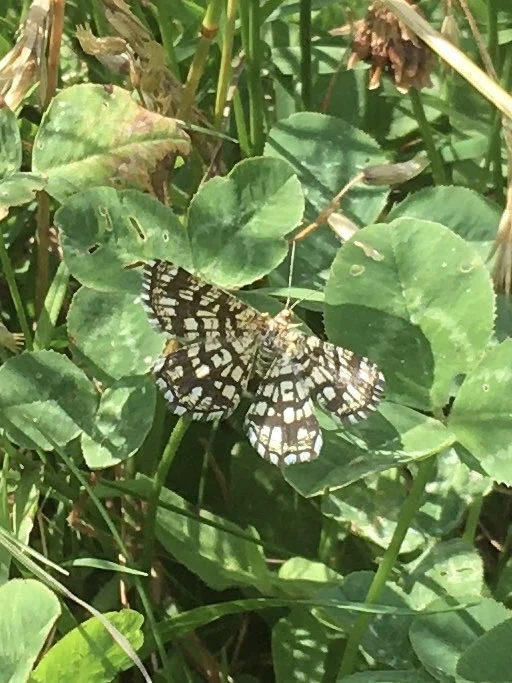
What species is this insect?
Chiasmia clathrata
